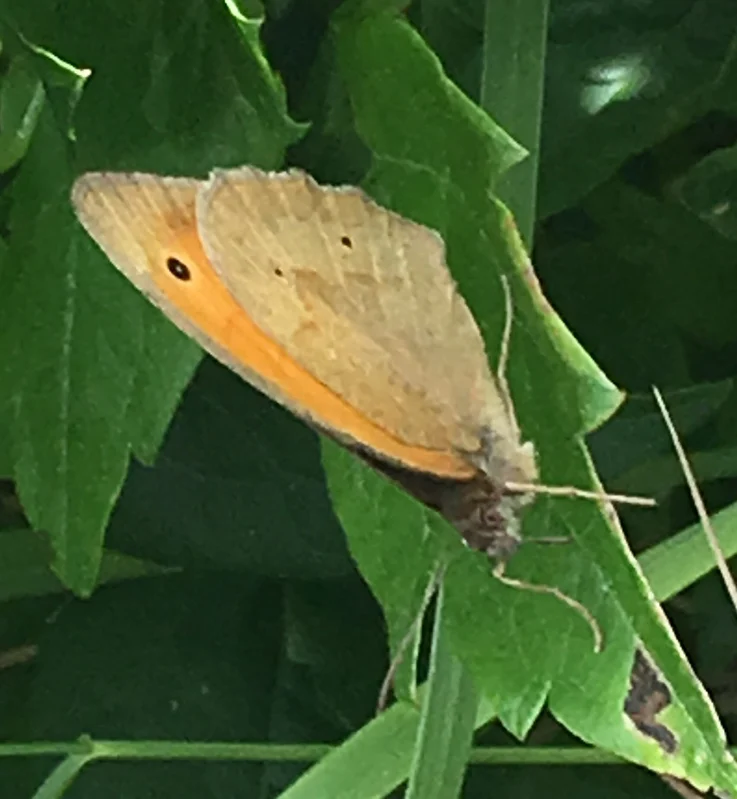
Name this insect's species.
Maniola jurtina
